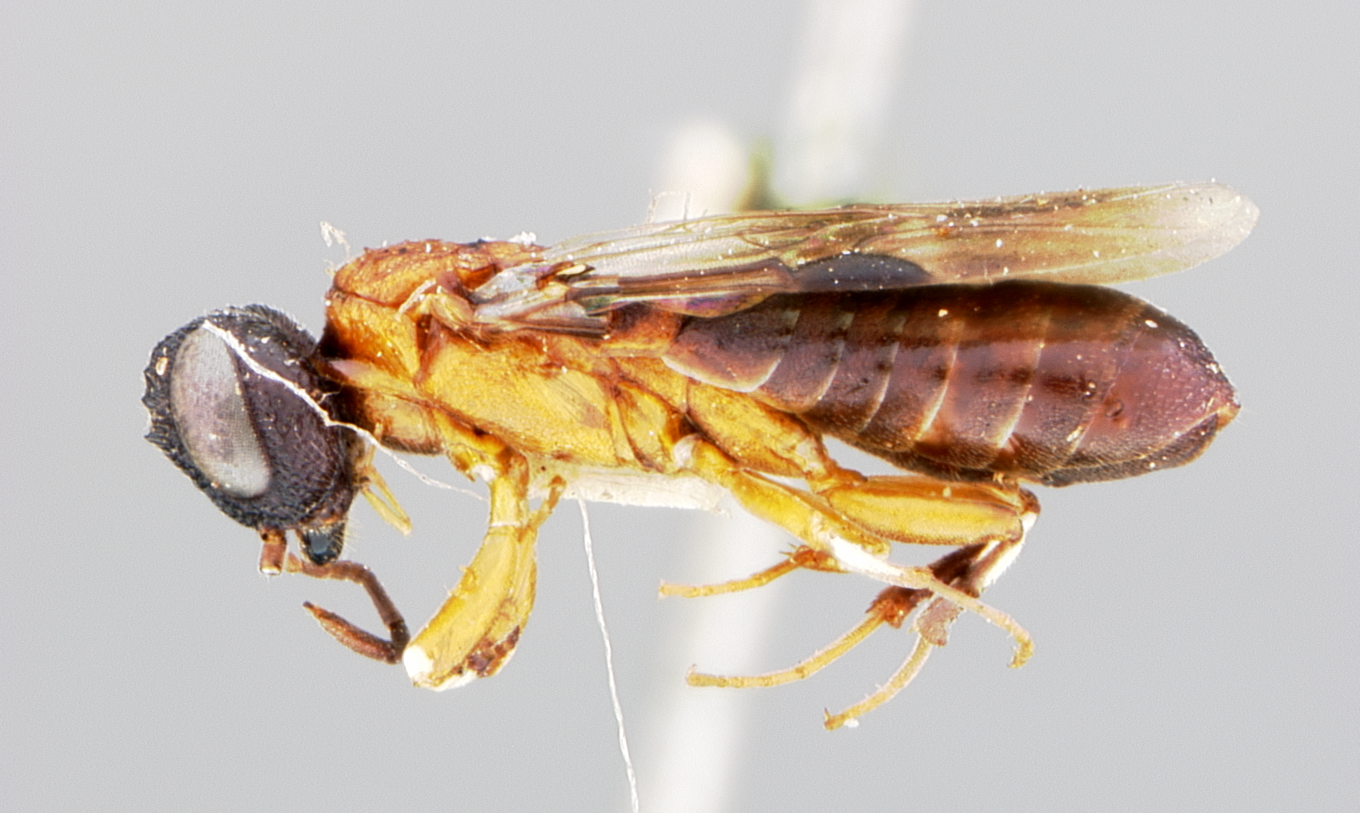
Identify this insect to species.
Oryssus thoracicus
